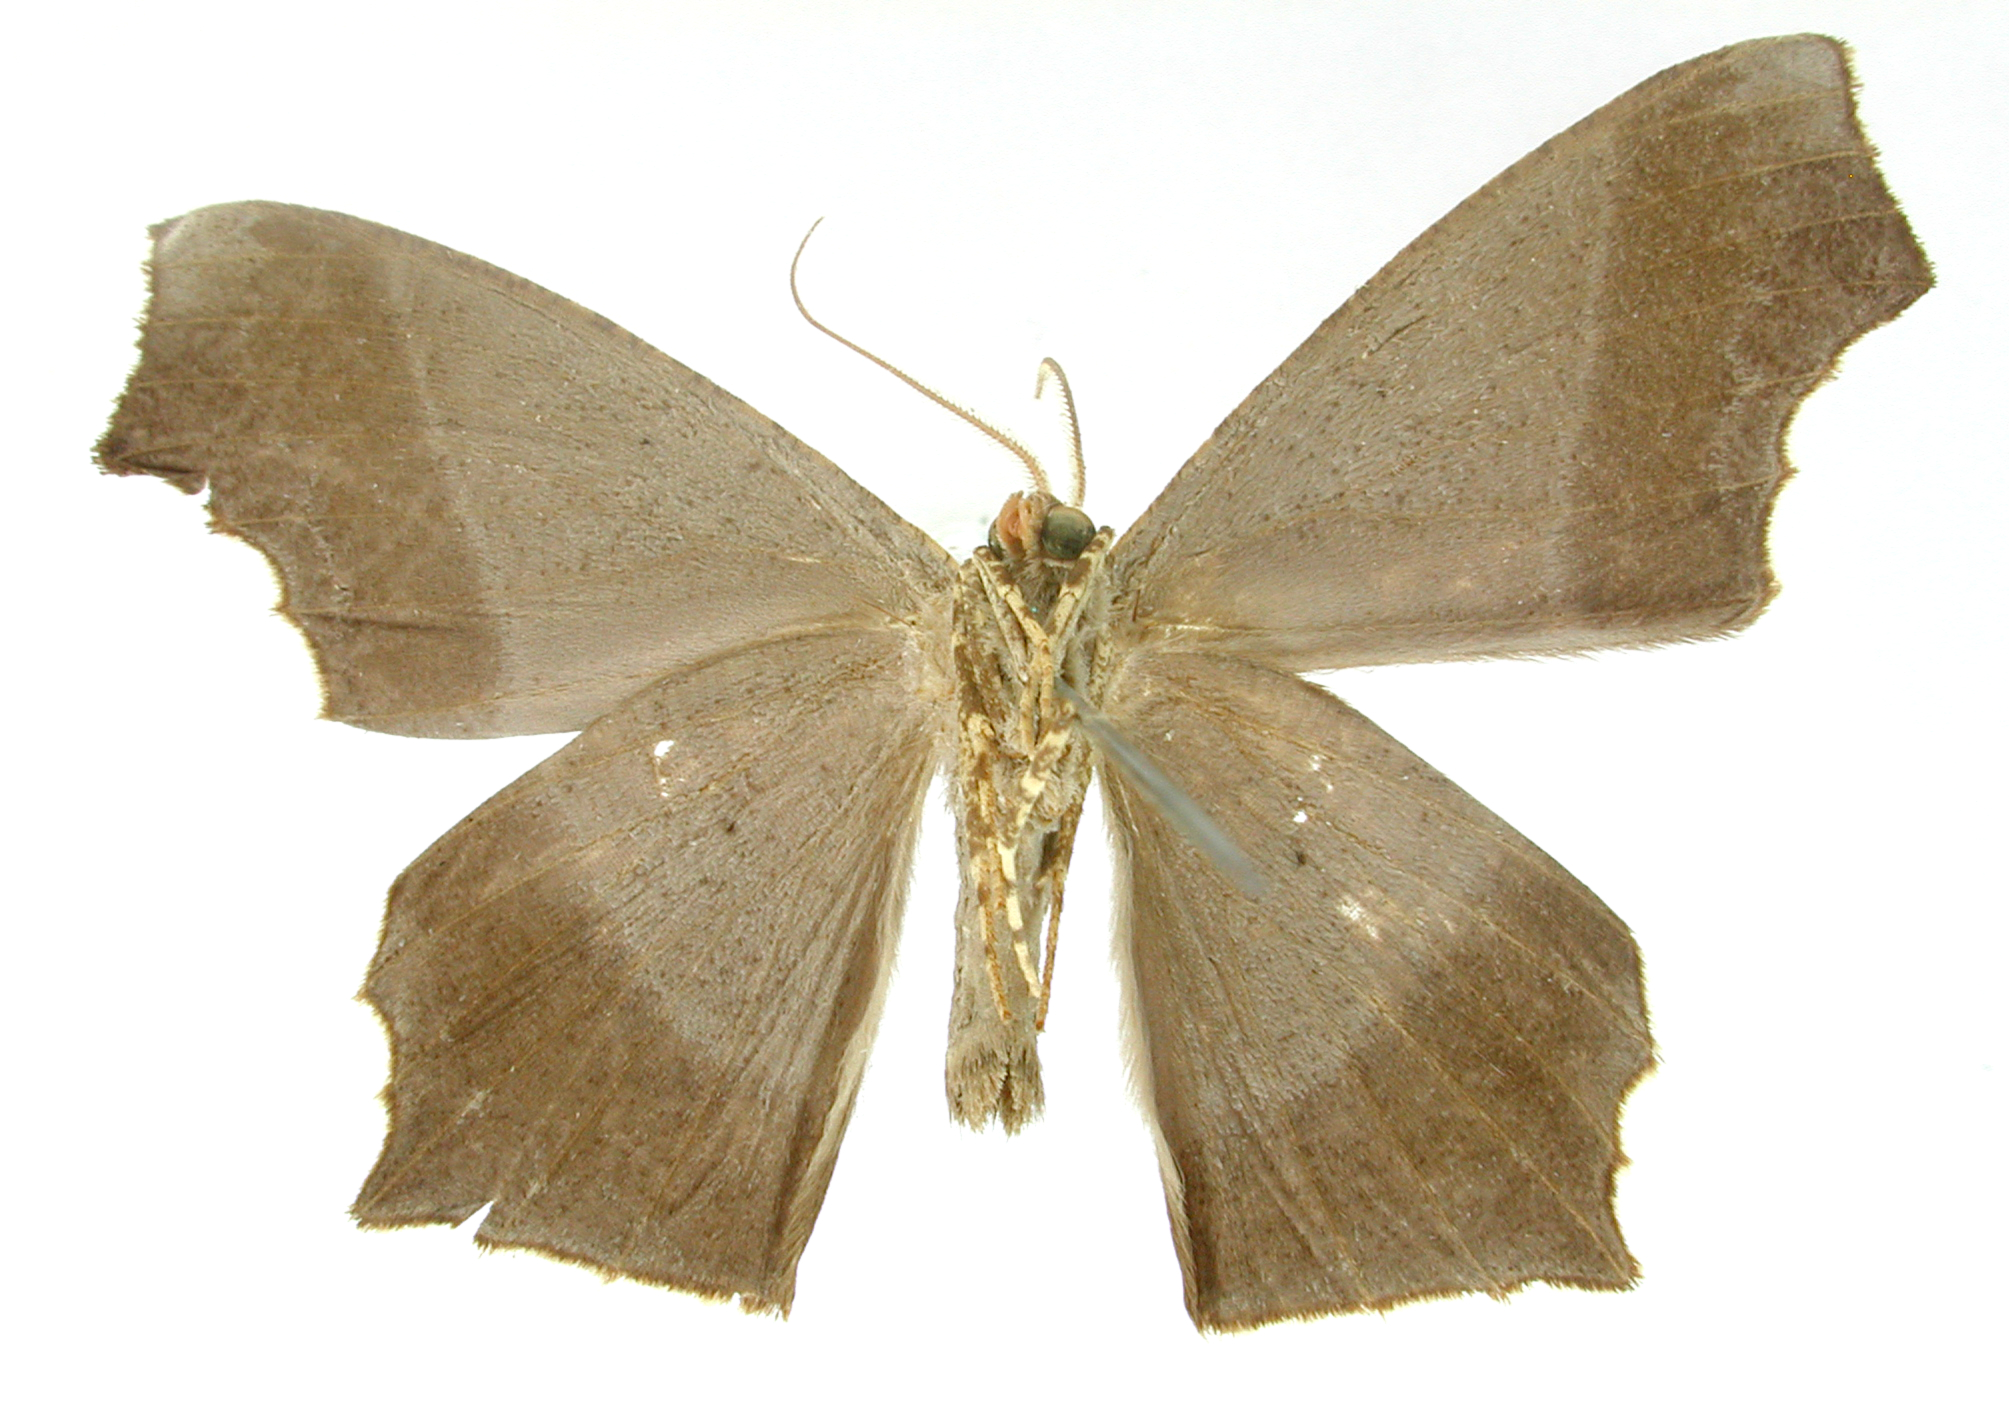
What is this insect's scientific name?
Entomopepla bipars
